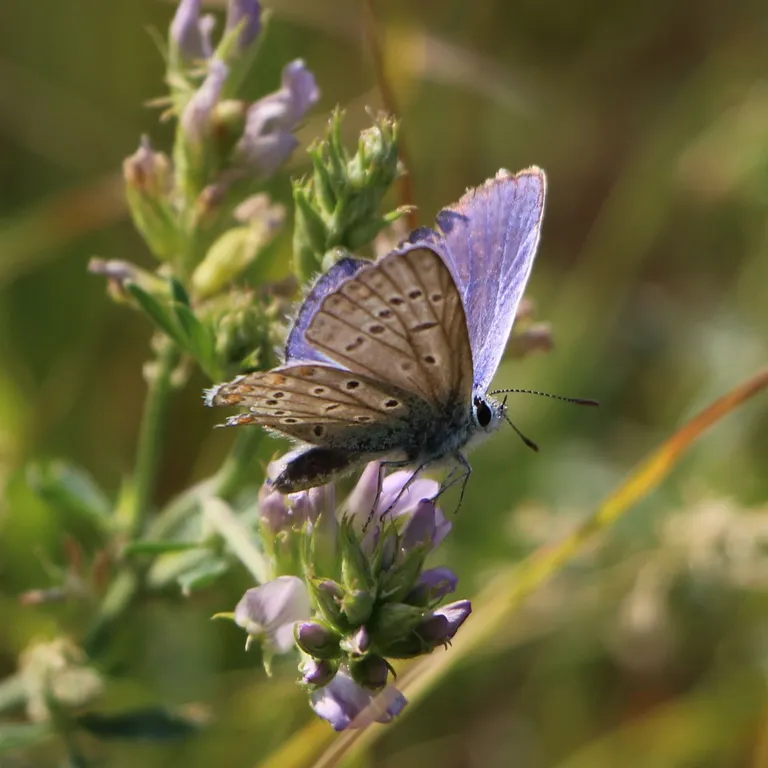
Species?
Polyommatus icarus
